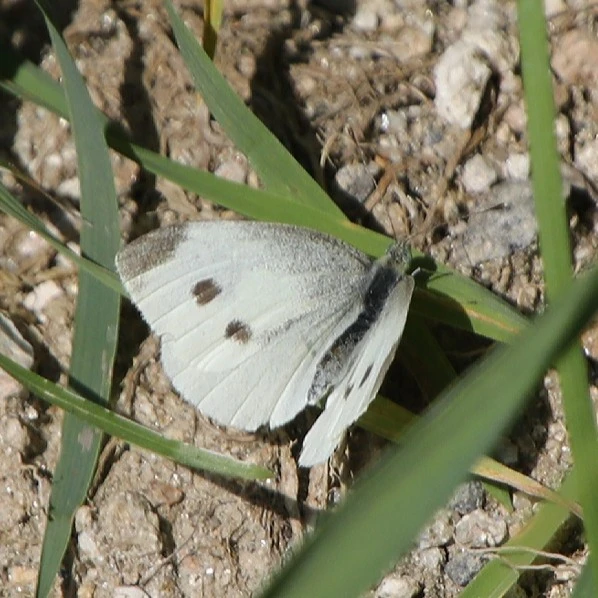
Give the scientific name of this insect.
Pieris rapae
